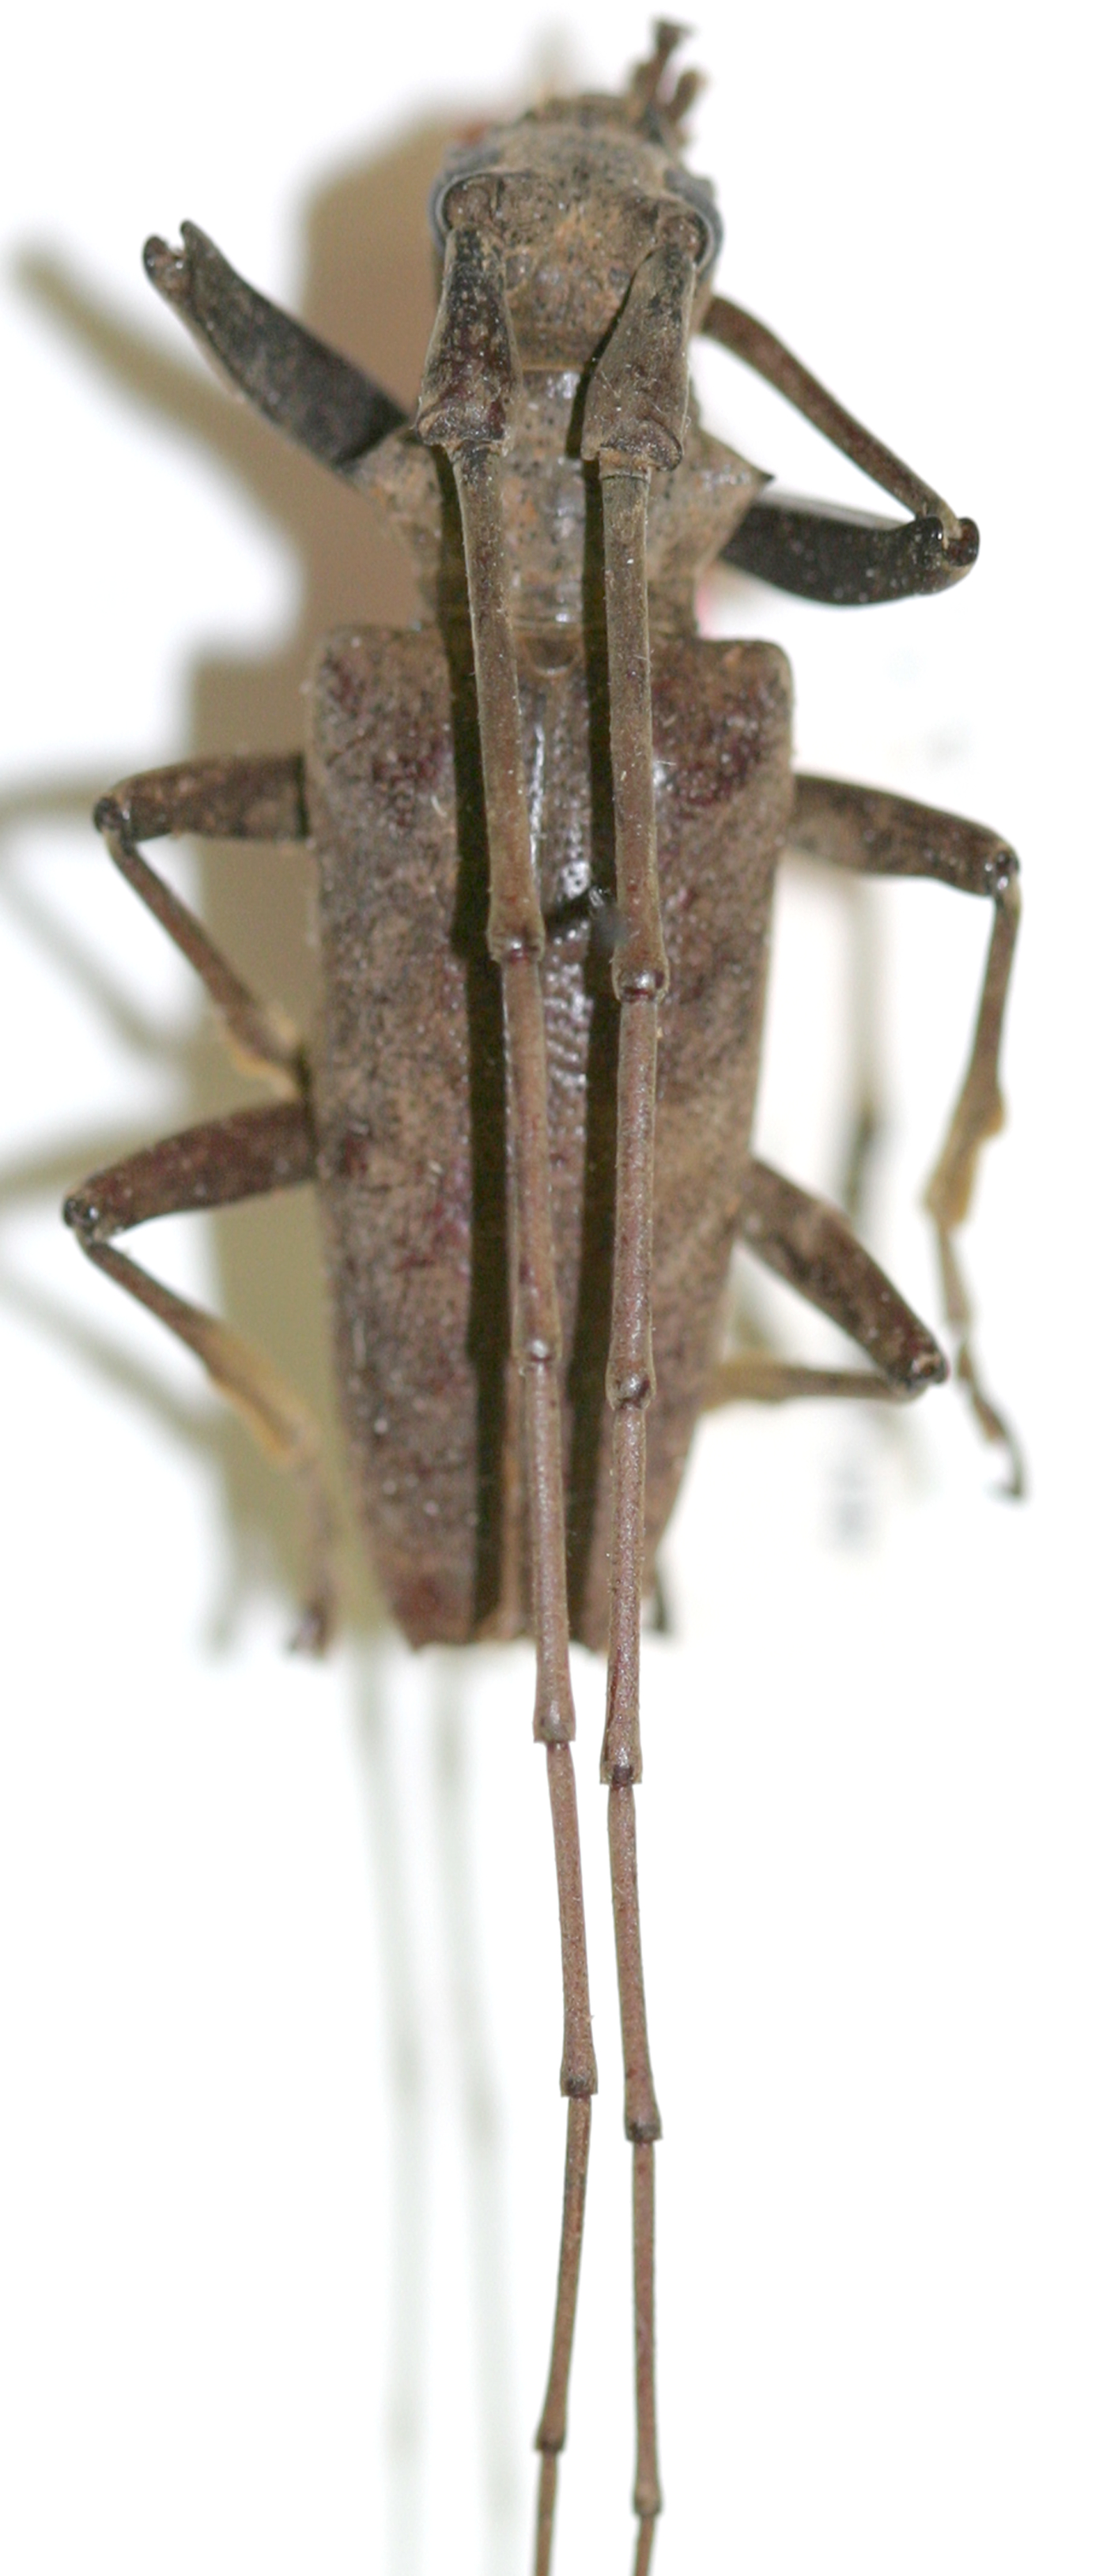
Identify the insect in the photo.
Acalolepta pseuotincuratus (also Dihammus pseudotincturatus, Acalolepta pseudotincturata)
